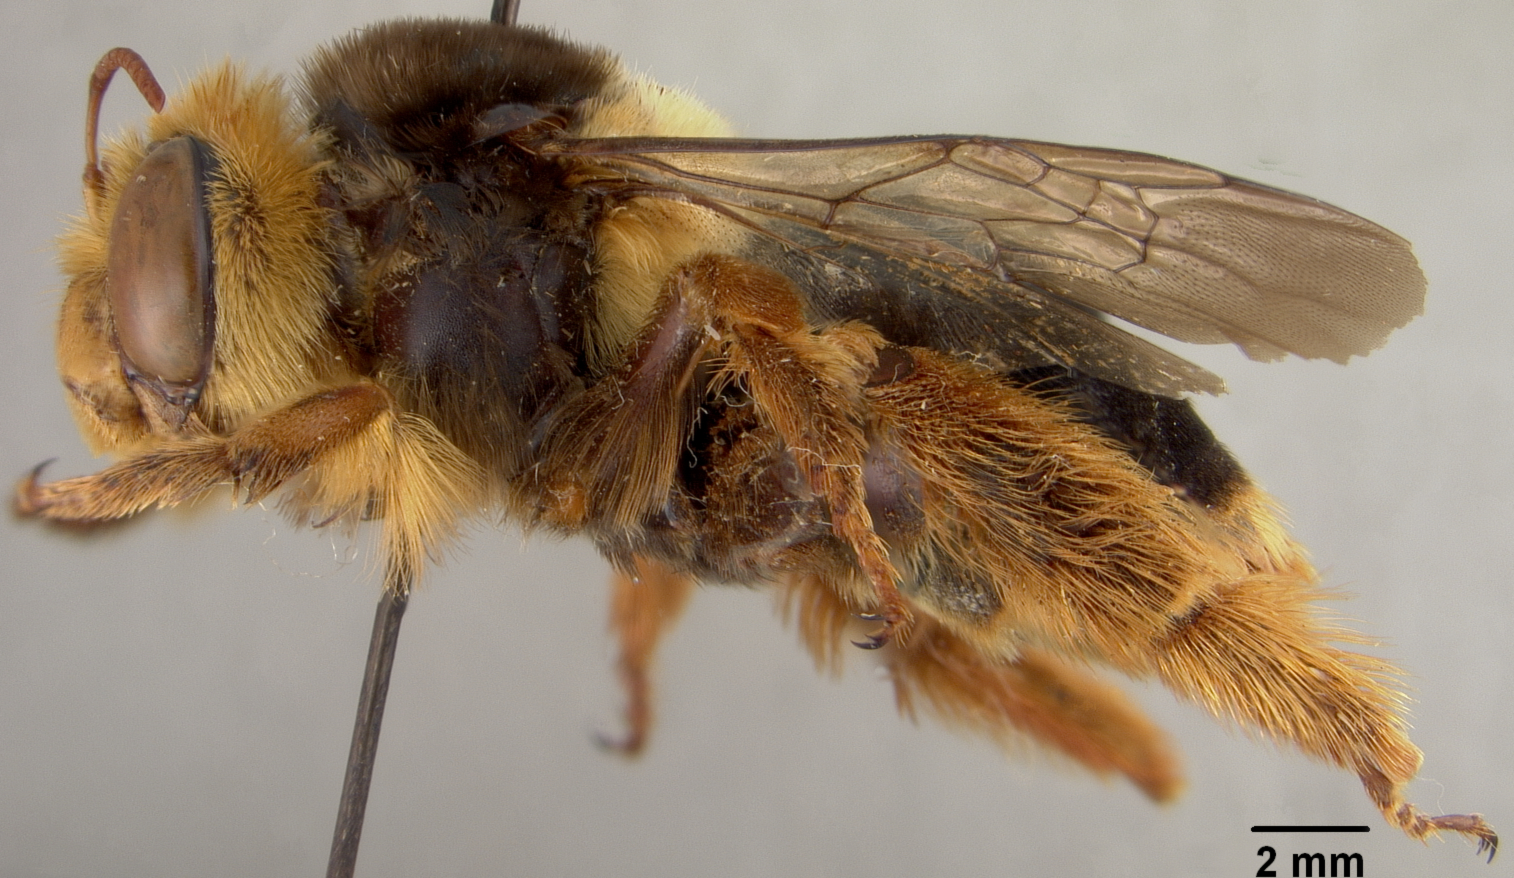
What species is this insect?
Pachymelus grandidieri
